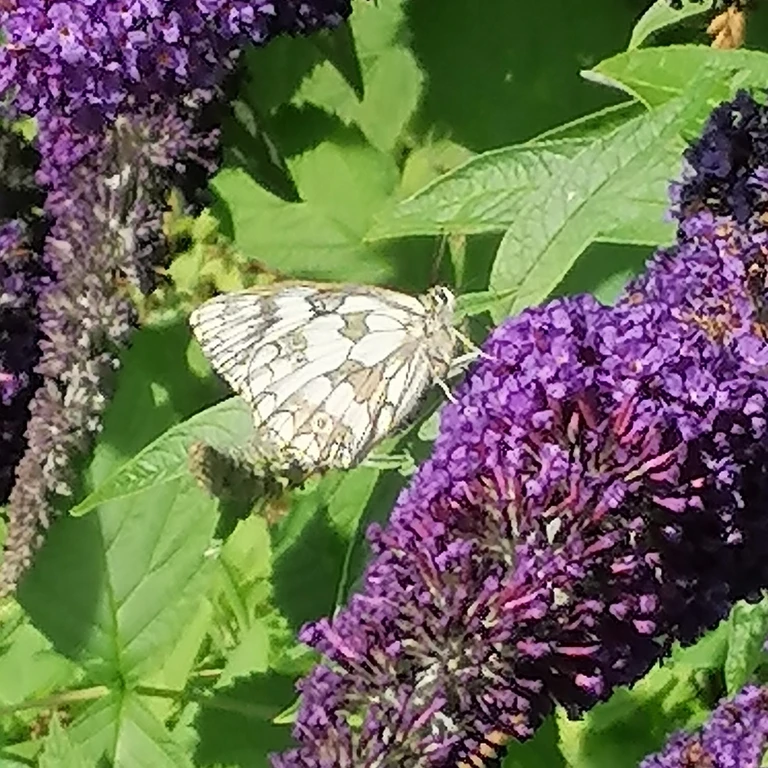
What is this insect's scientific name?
Melanargia galathea
